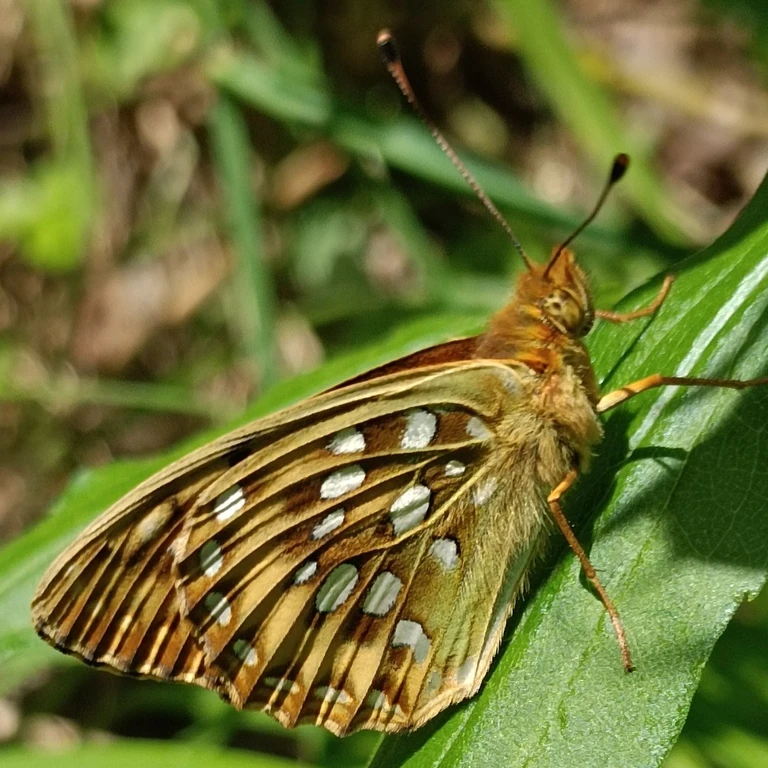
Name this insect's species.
Speyeria aglaja
